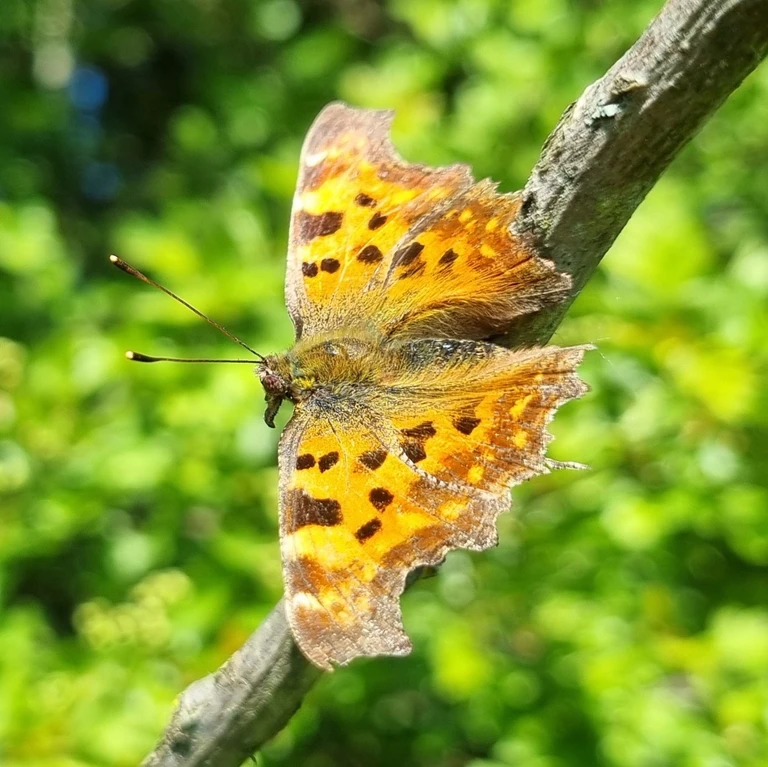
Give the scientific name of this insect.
Polygonia c-album
